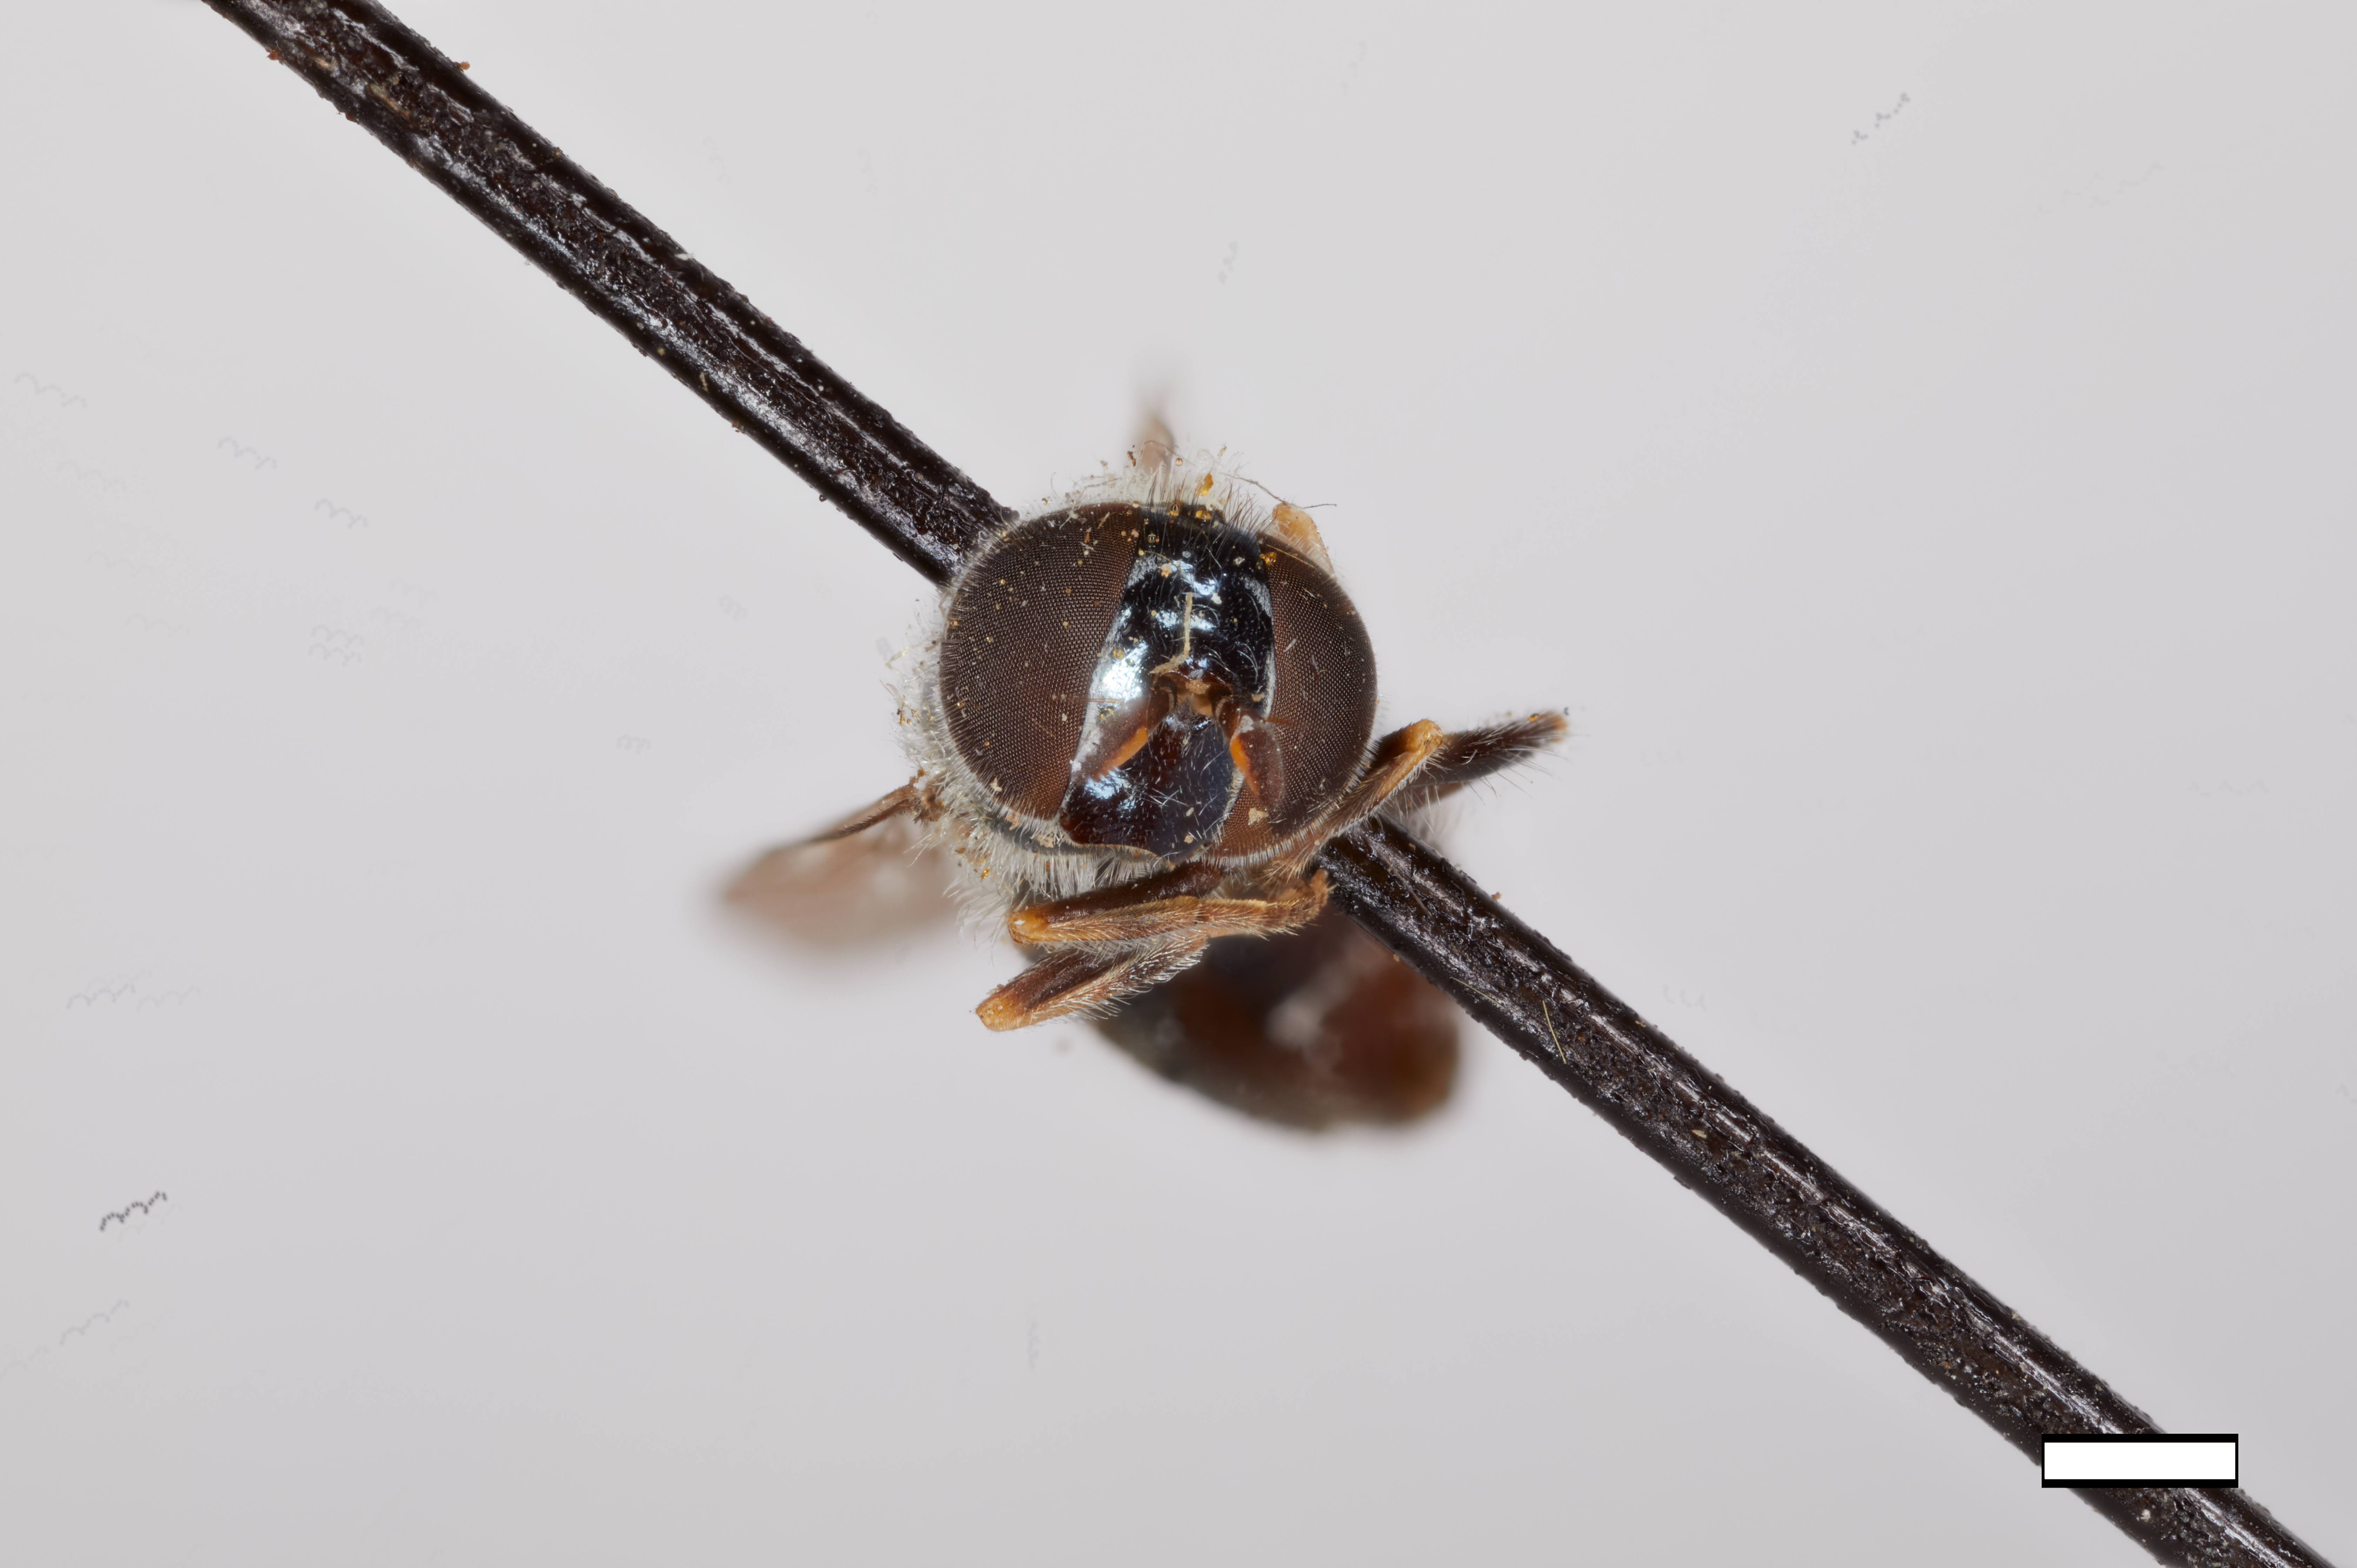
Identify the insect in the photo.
Pipiza pistica
